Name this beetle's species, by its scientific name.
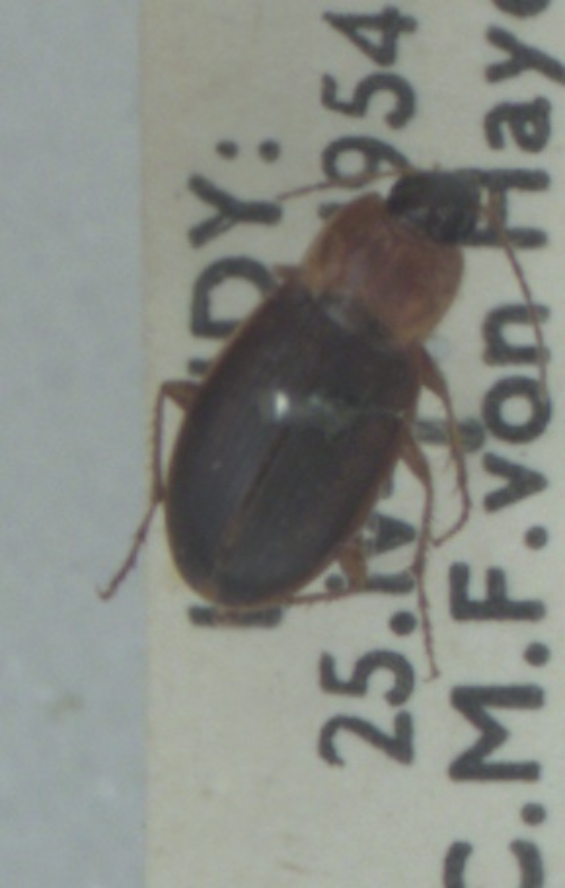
Calathus cinctus
